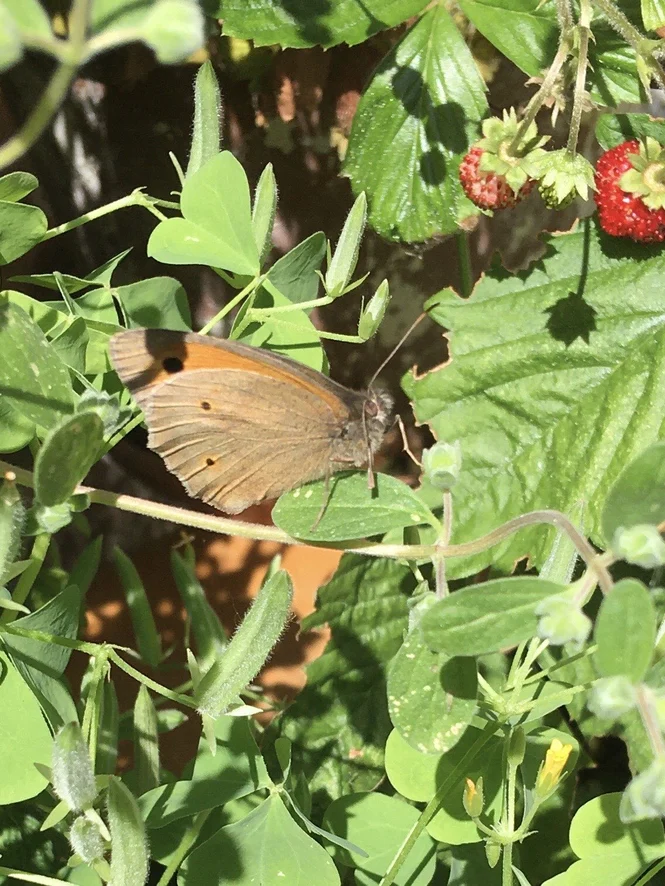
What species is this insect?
Maniola jurtina
